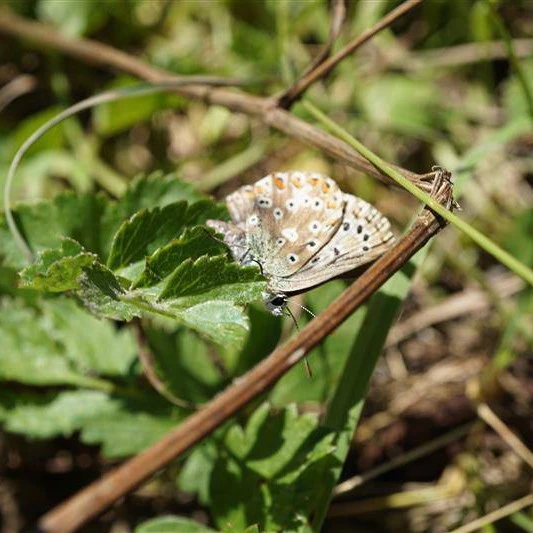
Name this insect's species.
Lysandra coridon
